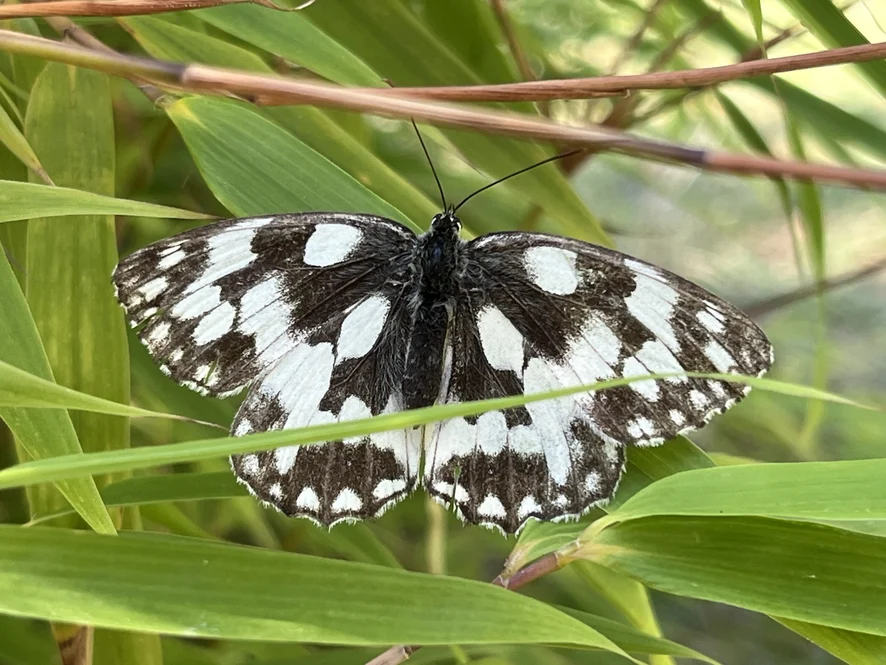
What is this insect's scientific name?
Melanargia galathea
